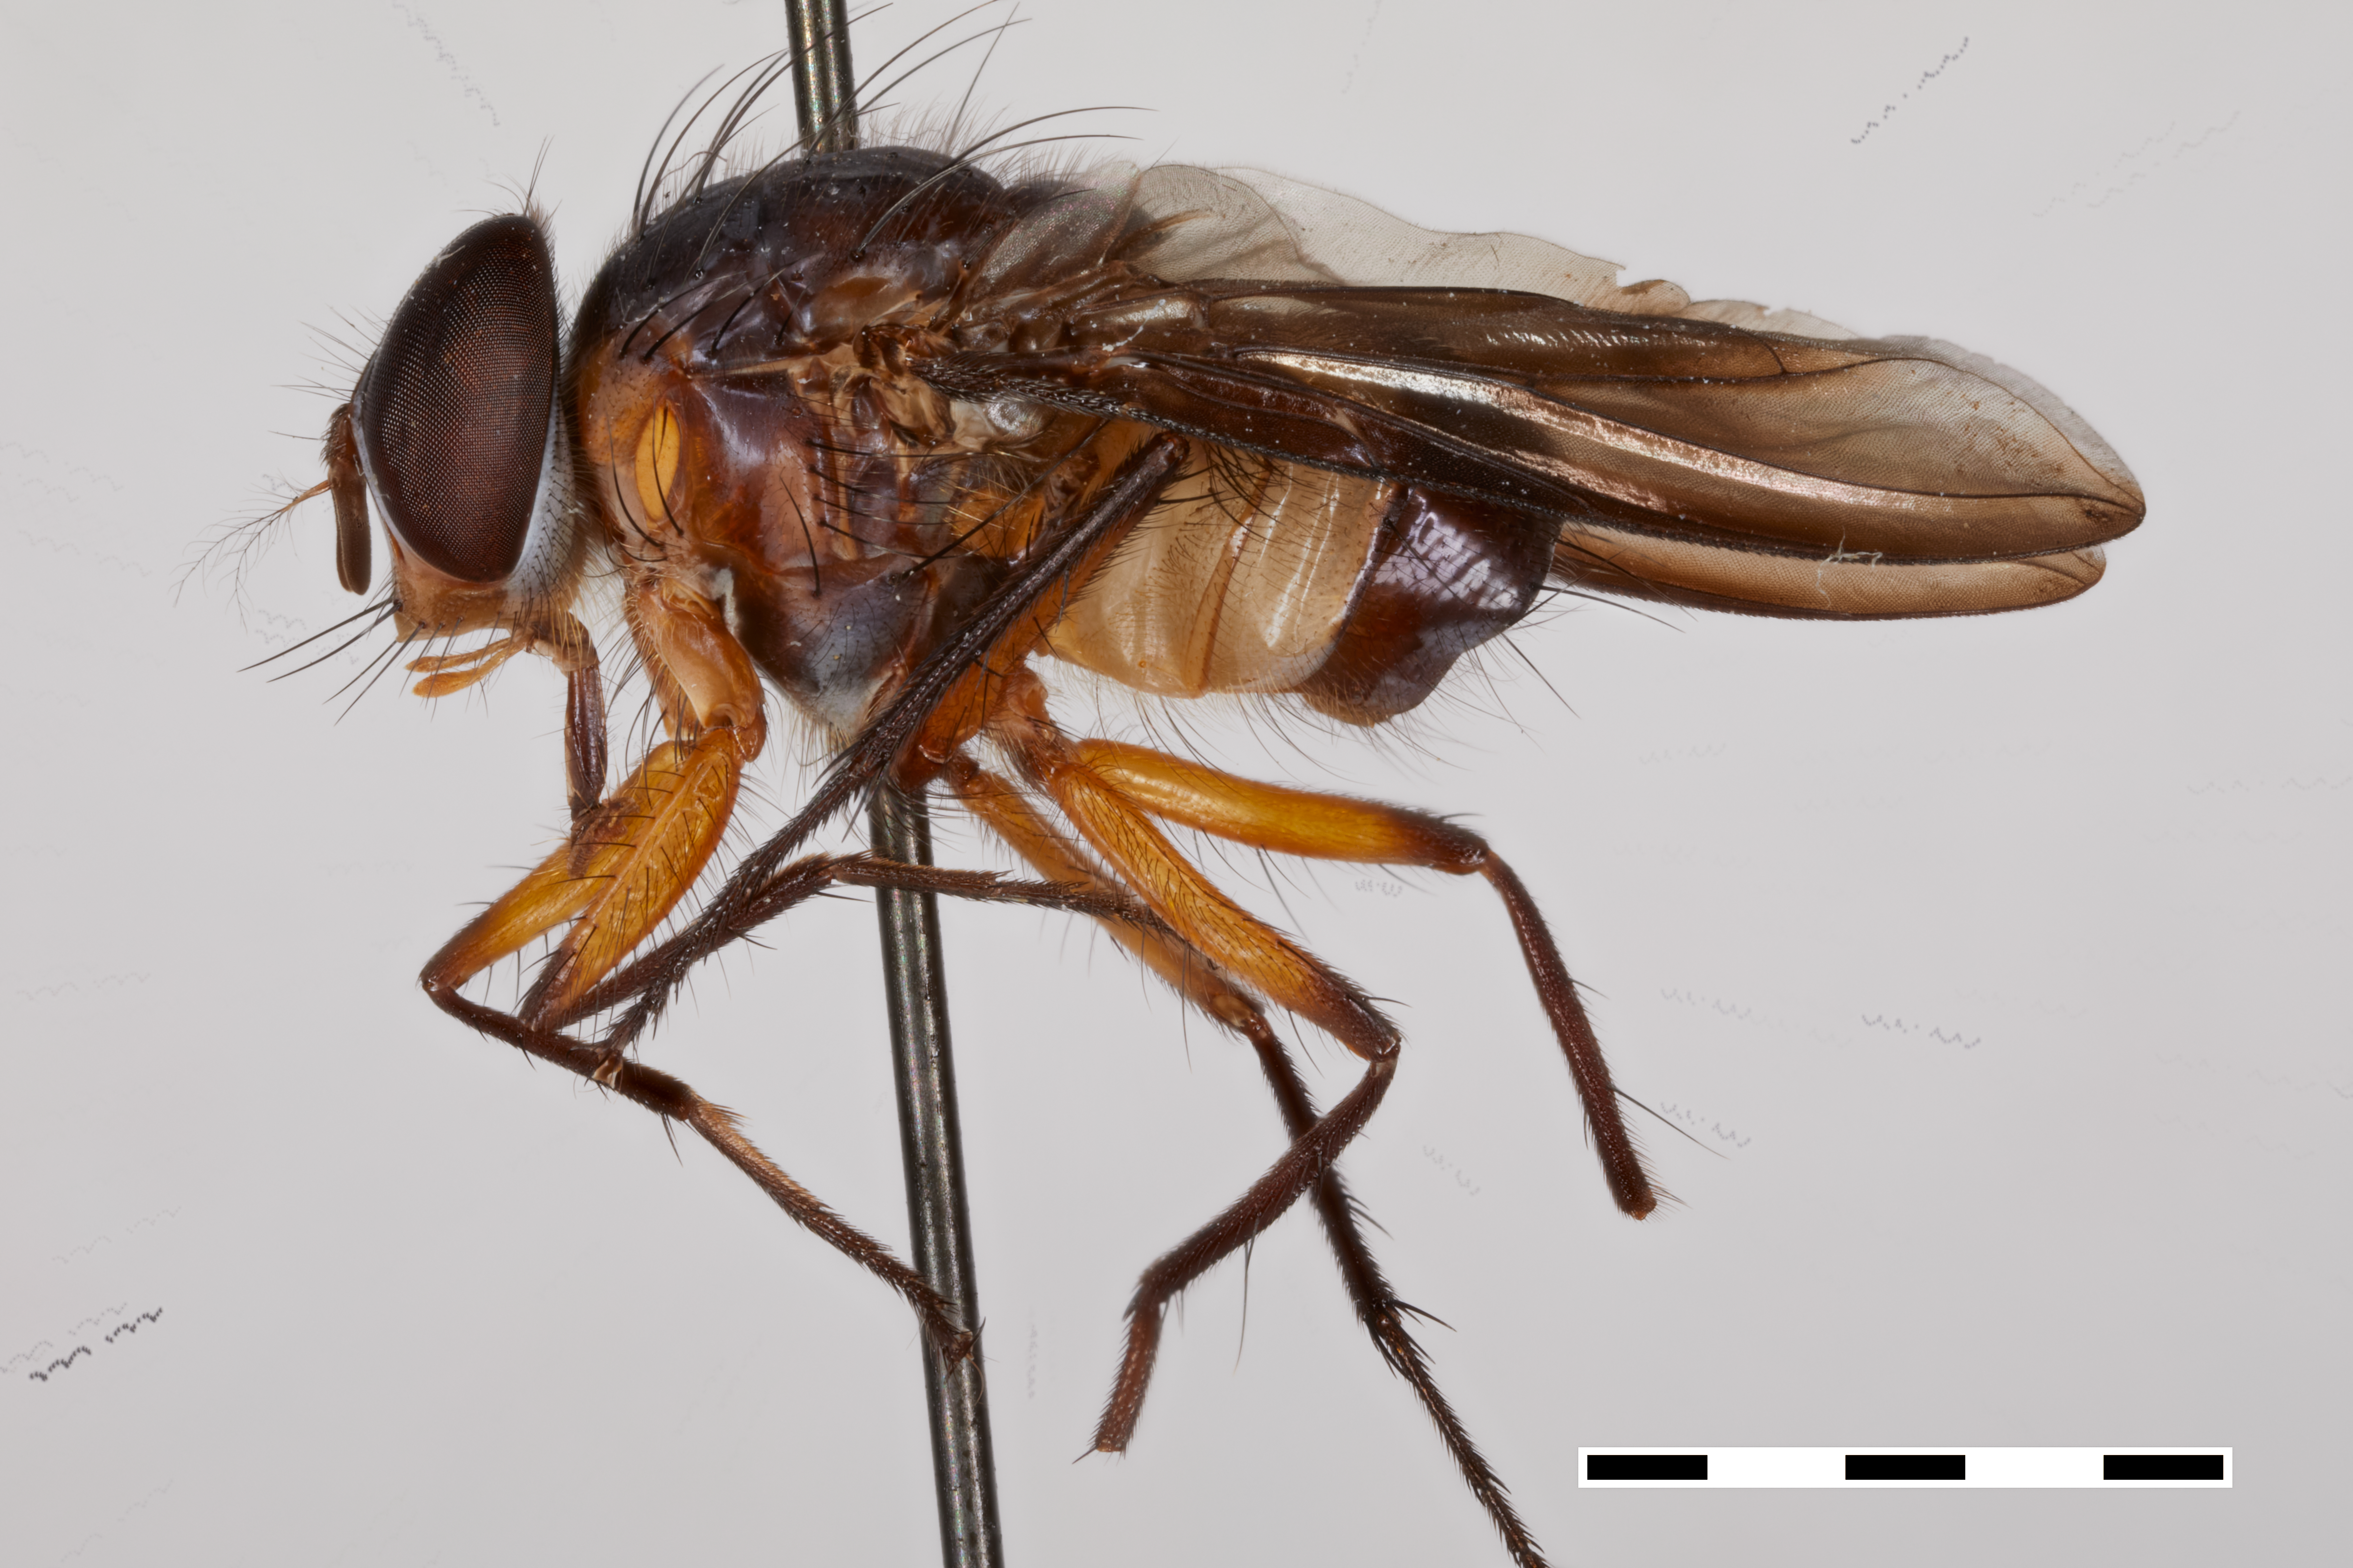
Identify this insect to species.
Giovanella bolivar
